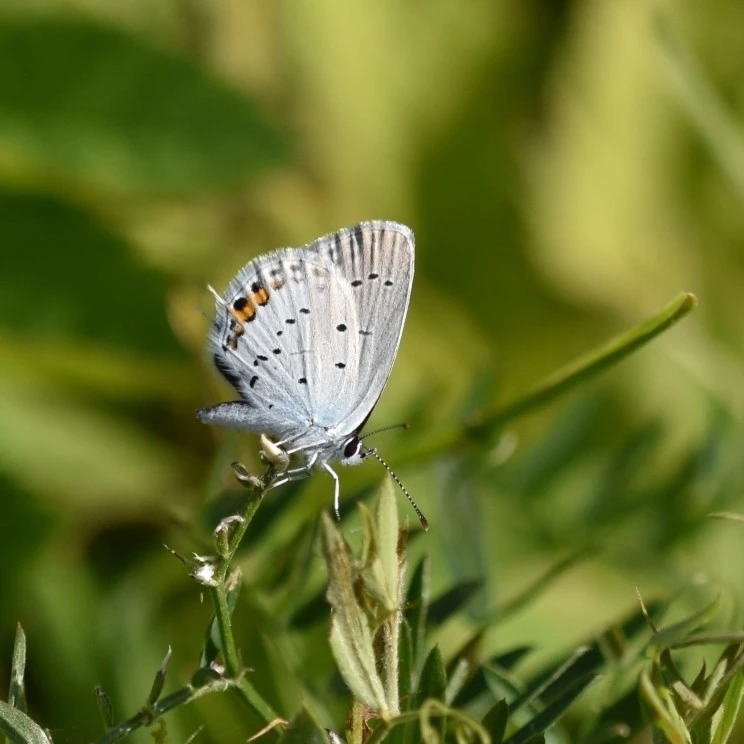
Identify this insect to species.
Cupido argiades (also Elkalyce argiades)
